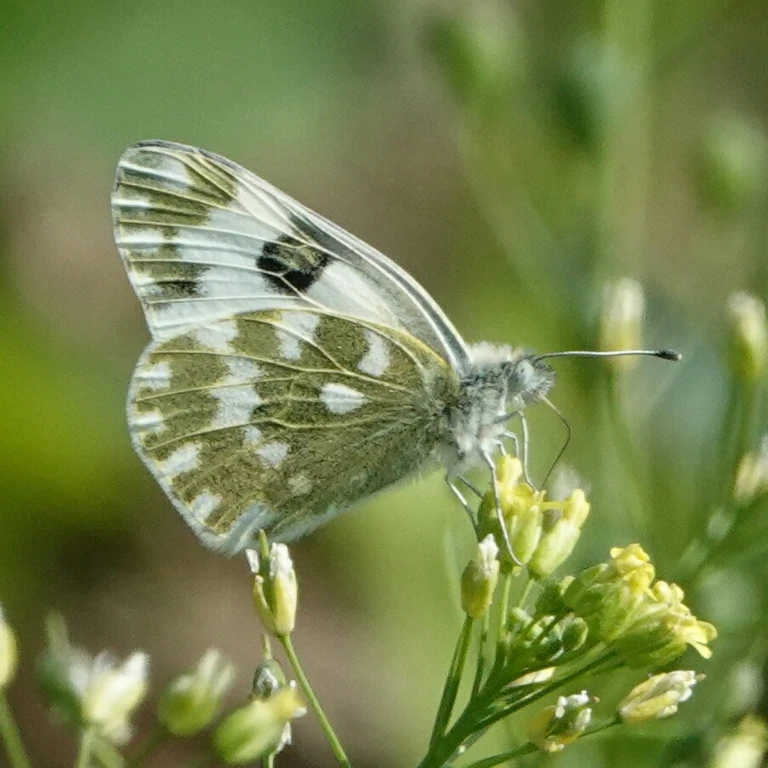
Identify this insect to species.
Pontia edusa
